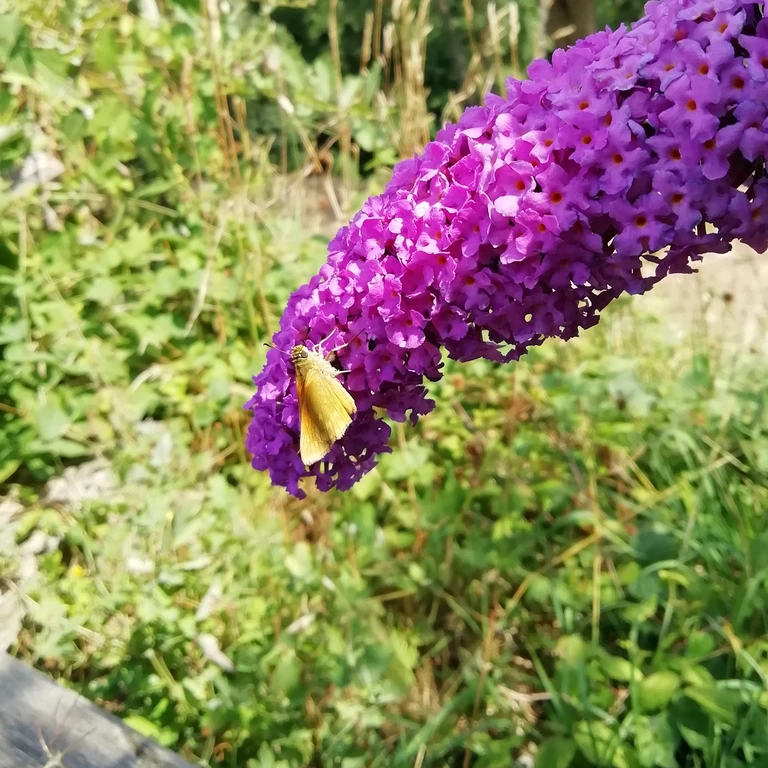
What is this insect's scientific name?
Ochlodes sylvanus (also Ochlodes venata)
